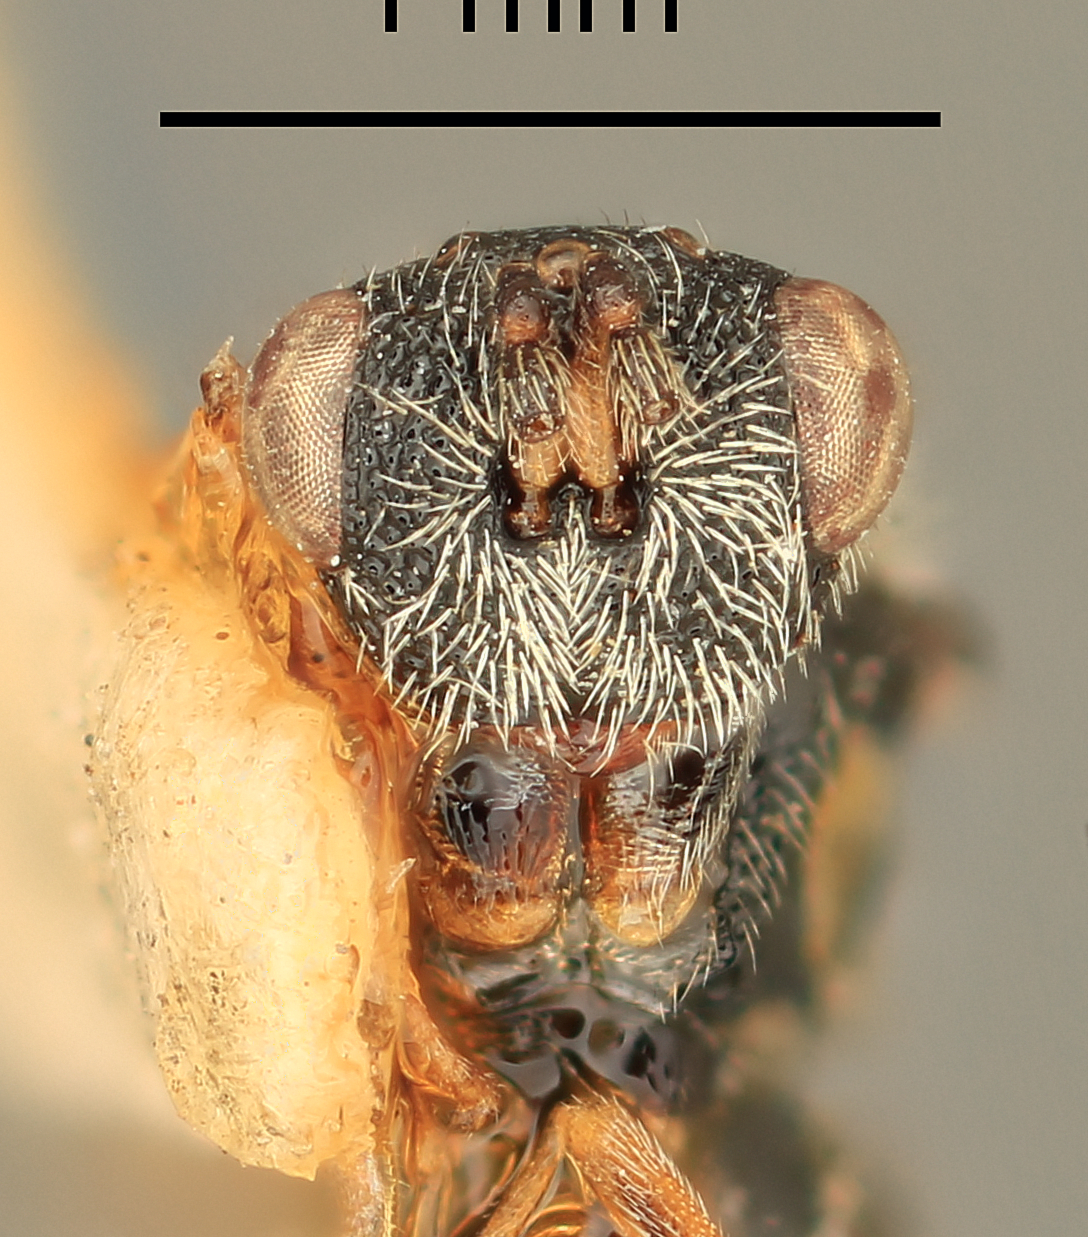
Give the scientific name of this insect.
Eurytoma iniquus
